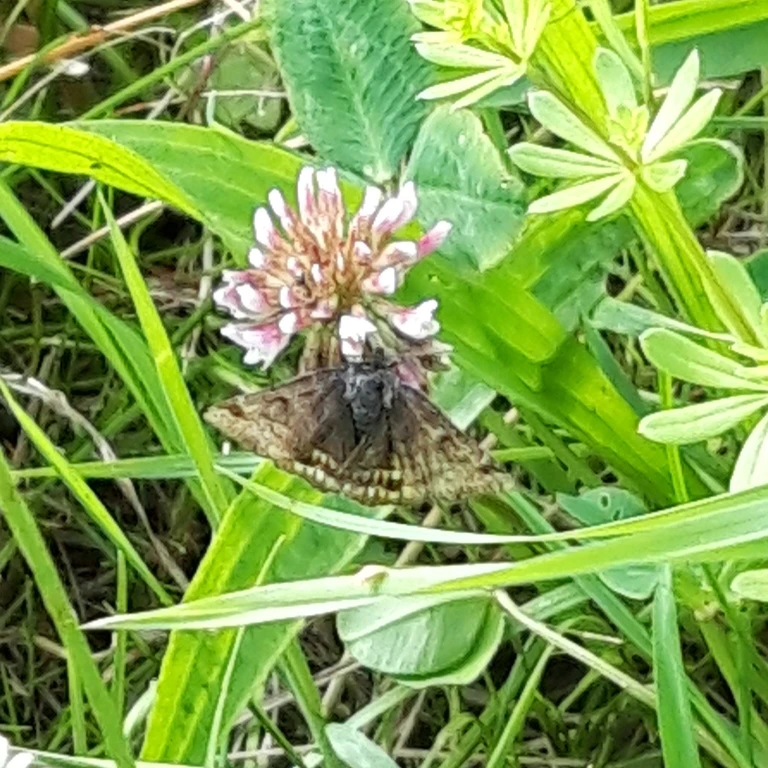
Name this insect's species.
Euclidia glyphica
